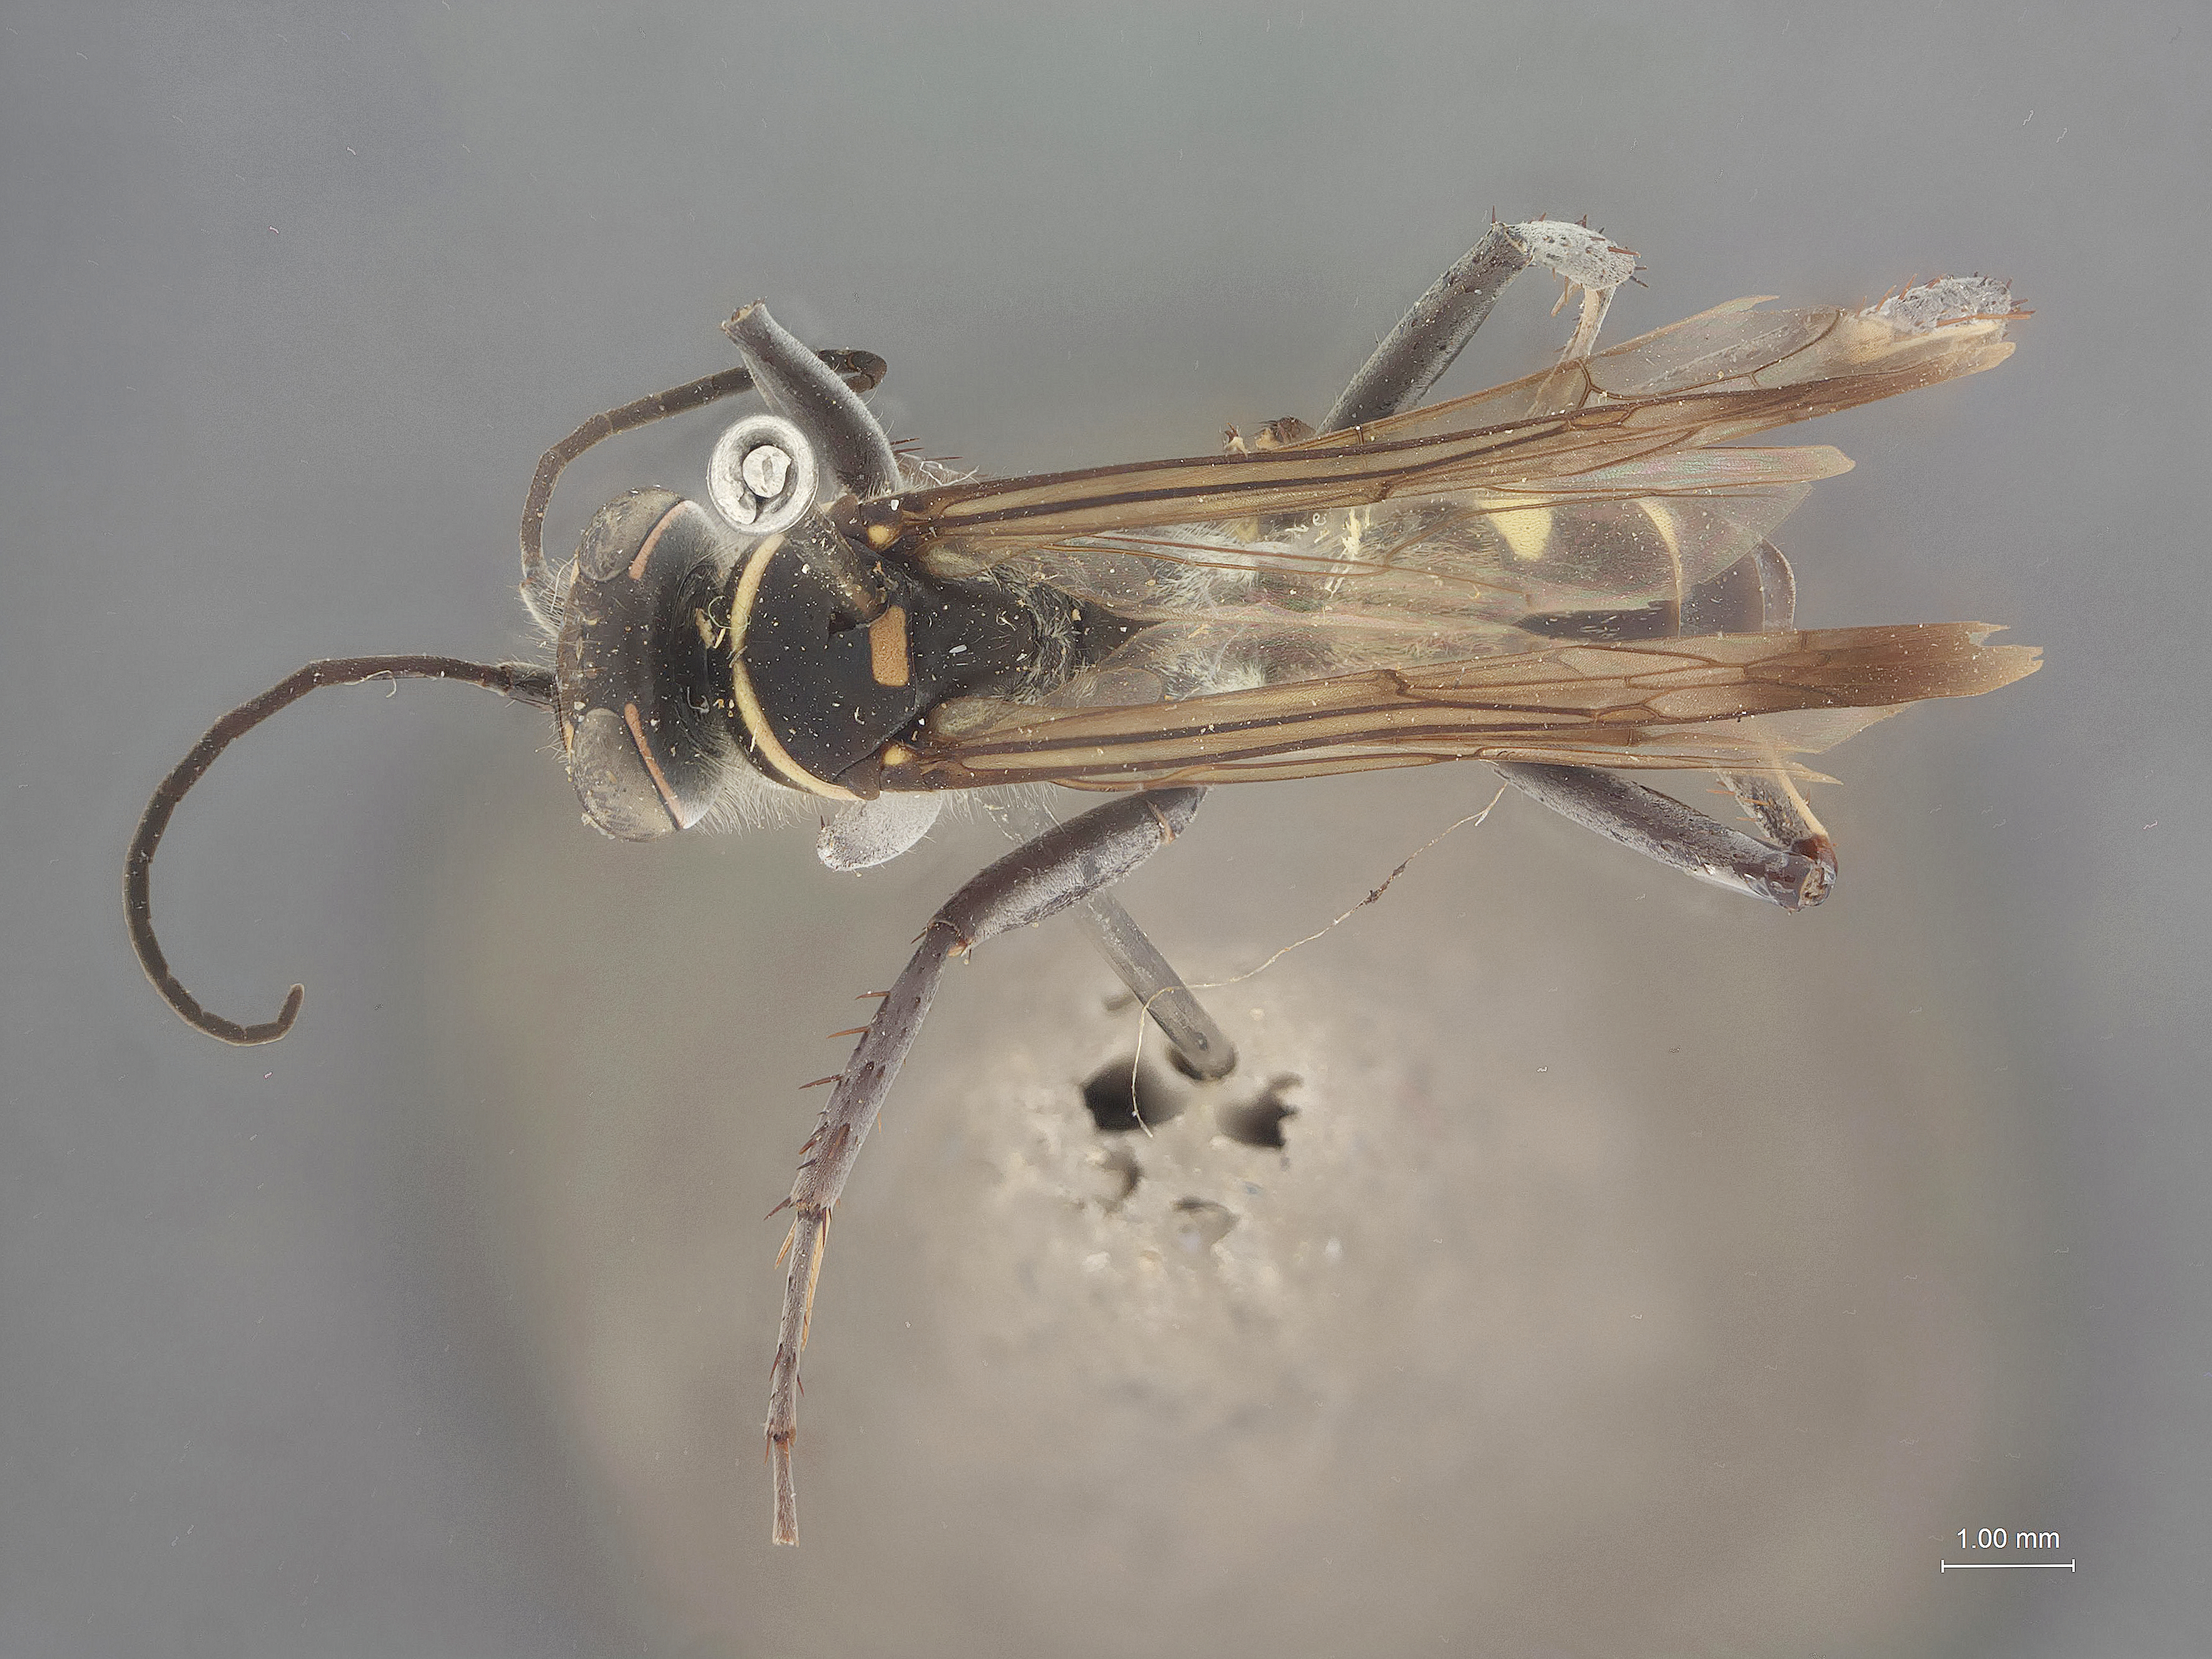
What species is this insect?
Episyron saussurei
